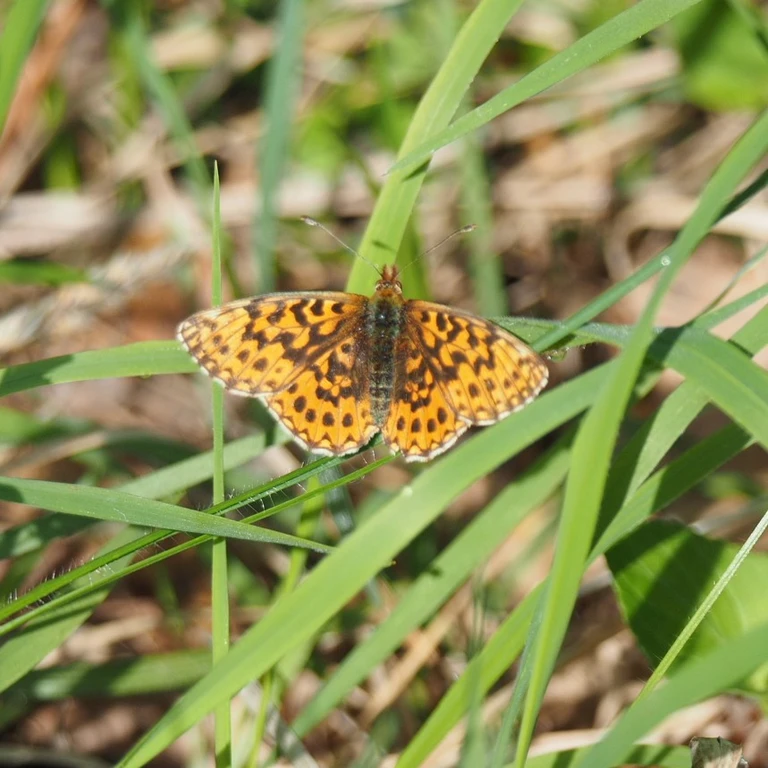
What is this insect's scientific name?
Boloria dia
